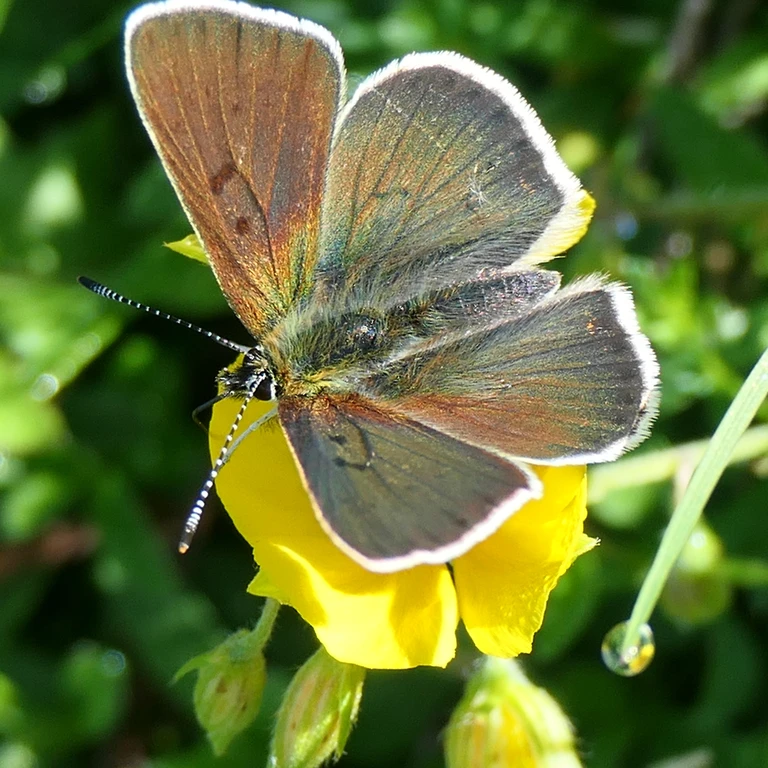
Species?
Lycaena tityrus (also Loweia tityrus)
